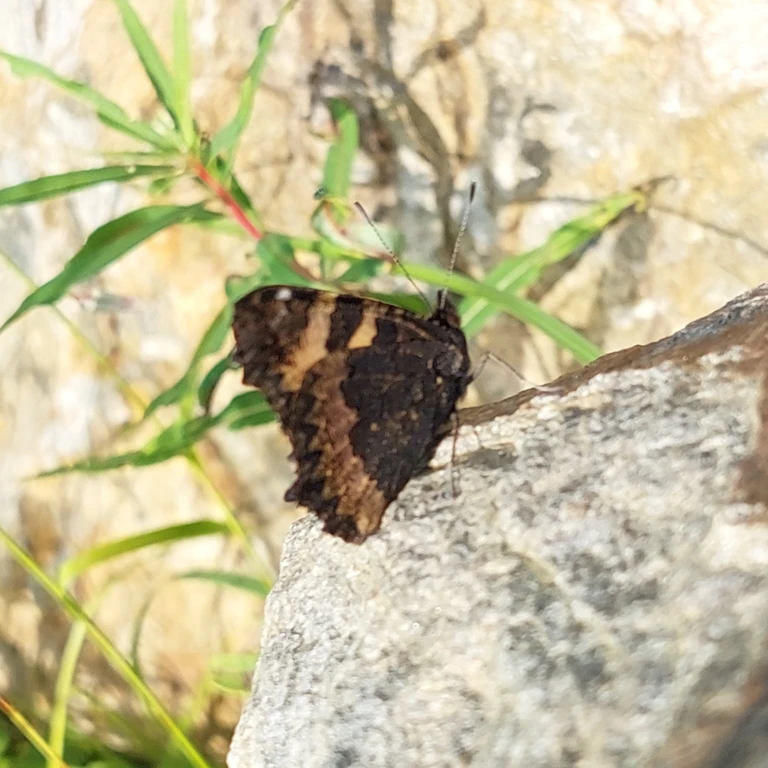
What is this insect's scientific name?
Aglais urticae
